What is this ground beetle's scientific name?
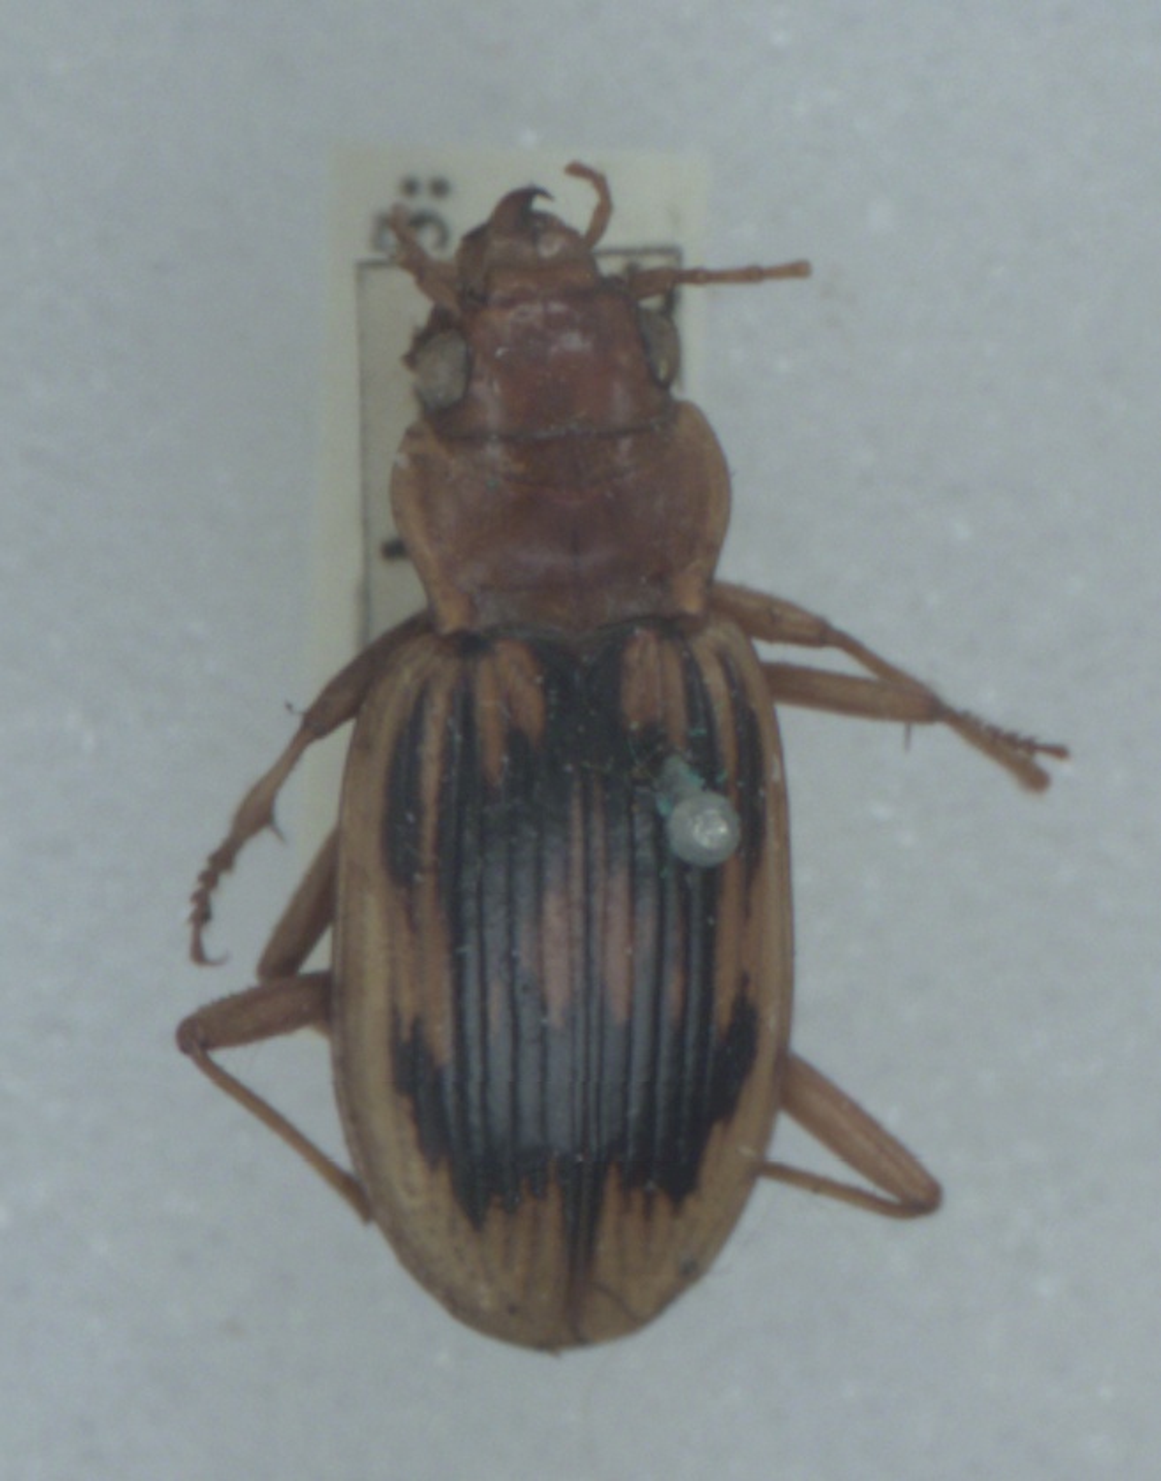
Nebria complanata
